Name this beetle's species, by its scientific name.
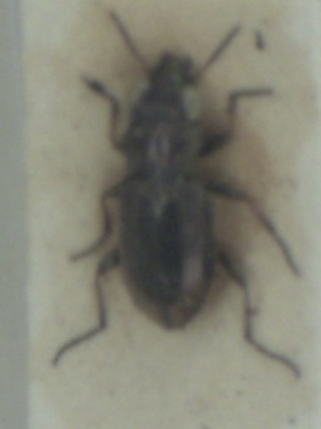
Notiophilus biguttatus
